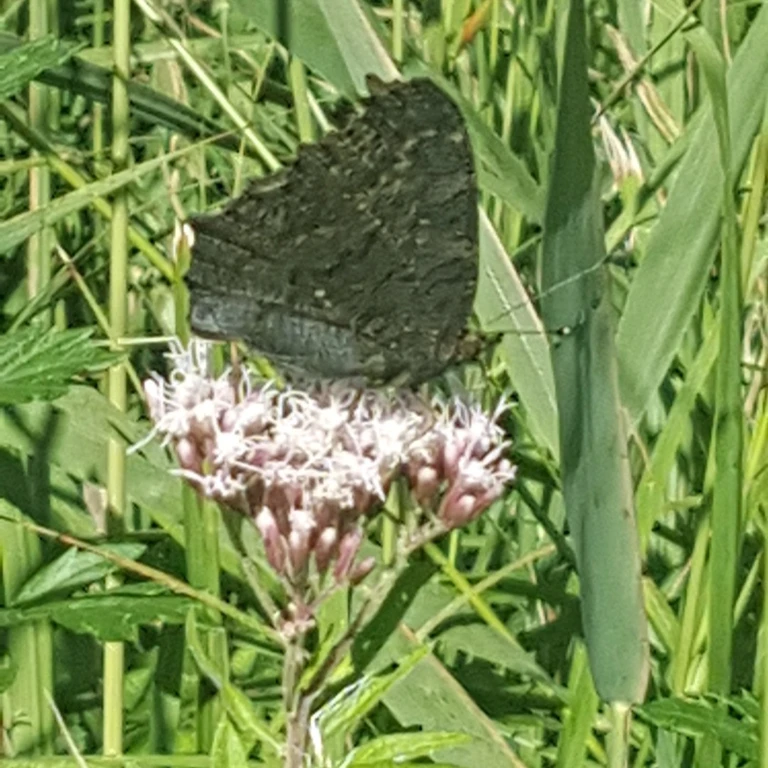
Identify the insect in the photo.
Aglais io
